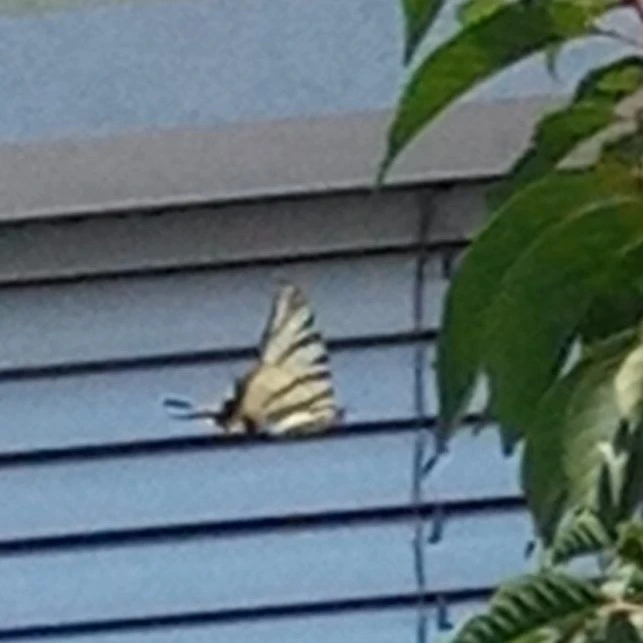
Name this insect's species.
Iphiclides podalirius
